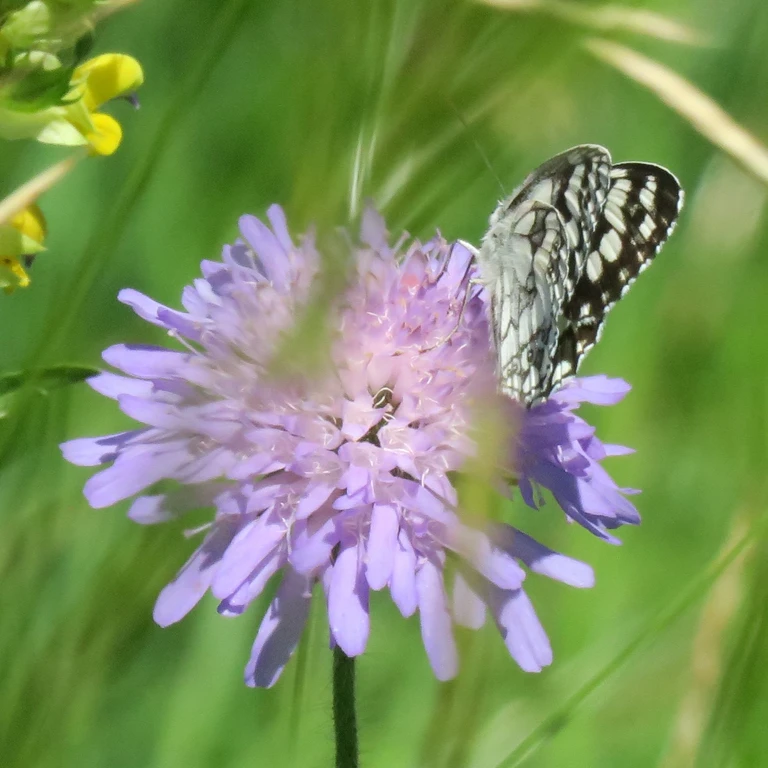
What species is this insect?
Melanargia galathea
